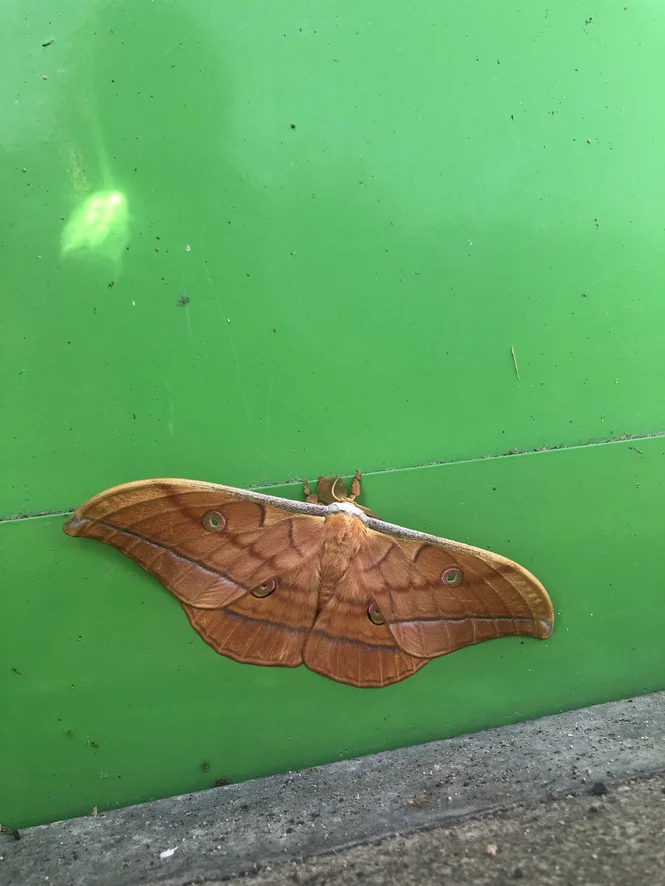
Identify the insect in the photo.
Antheraea yamamai
